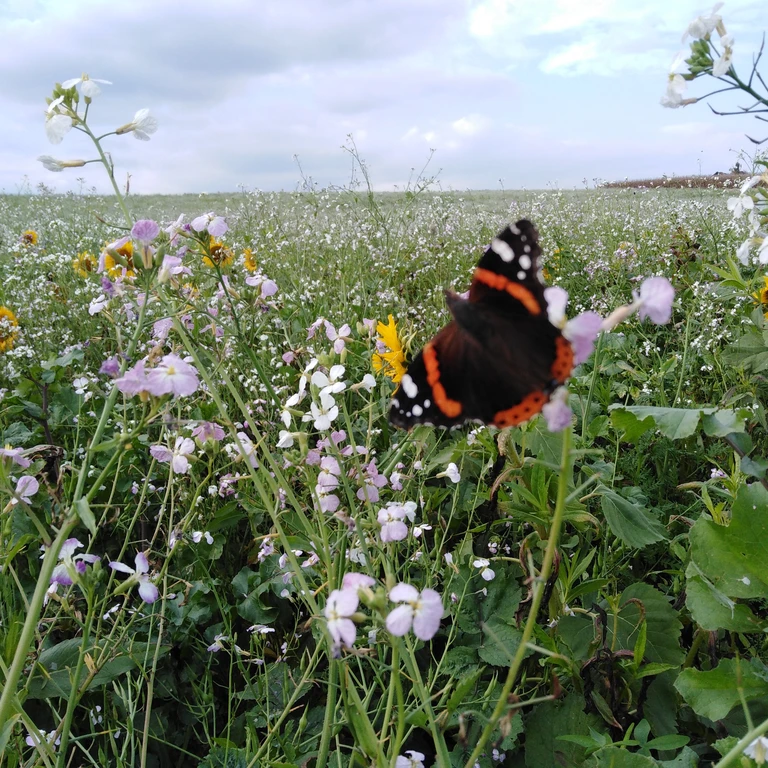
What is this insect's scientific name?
Vanessa atalanta
